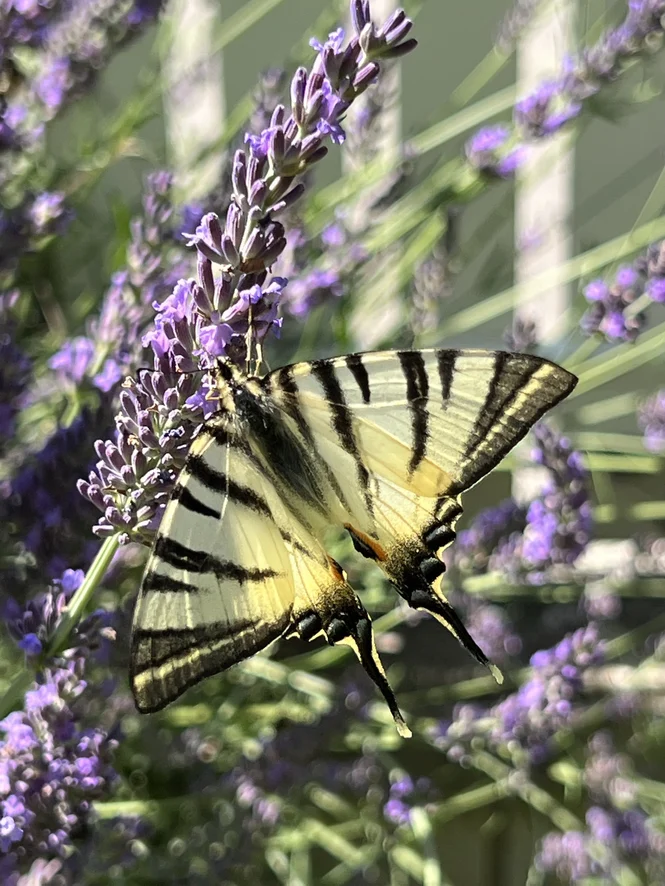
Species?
Iphiclides podalirius
